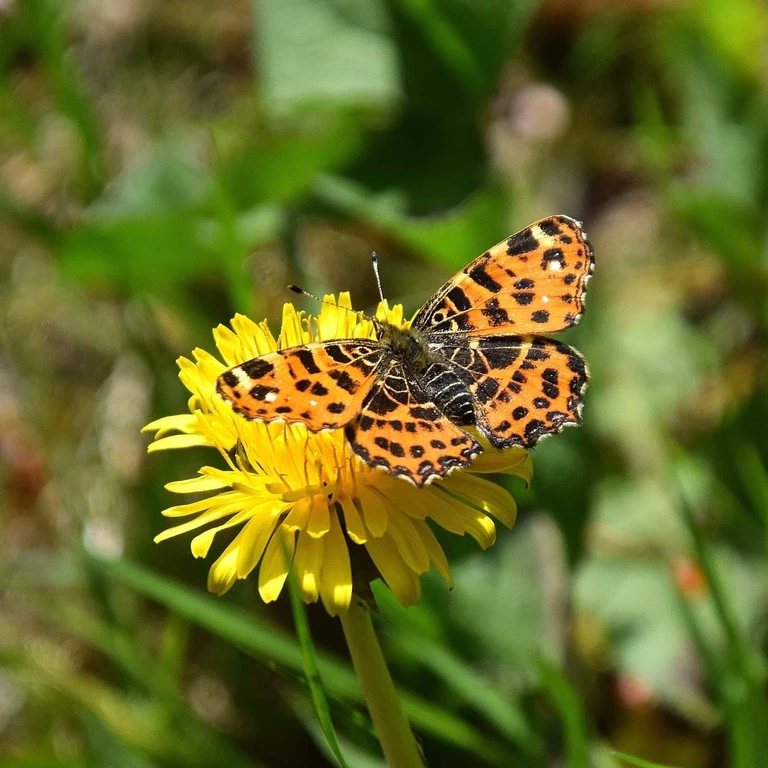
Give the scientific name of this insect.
Araschnia levana
